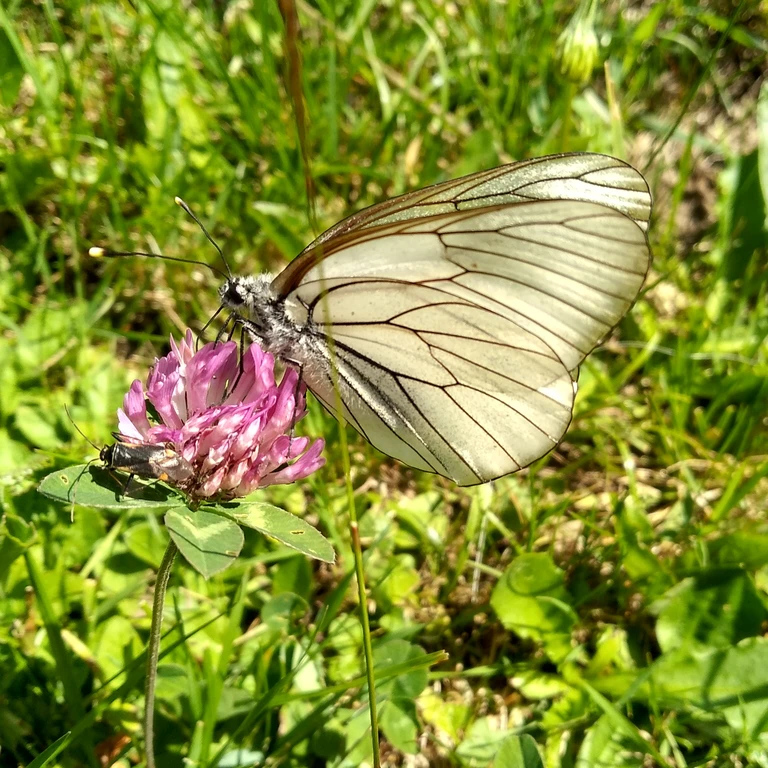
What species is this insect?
Aporia crataegi
